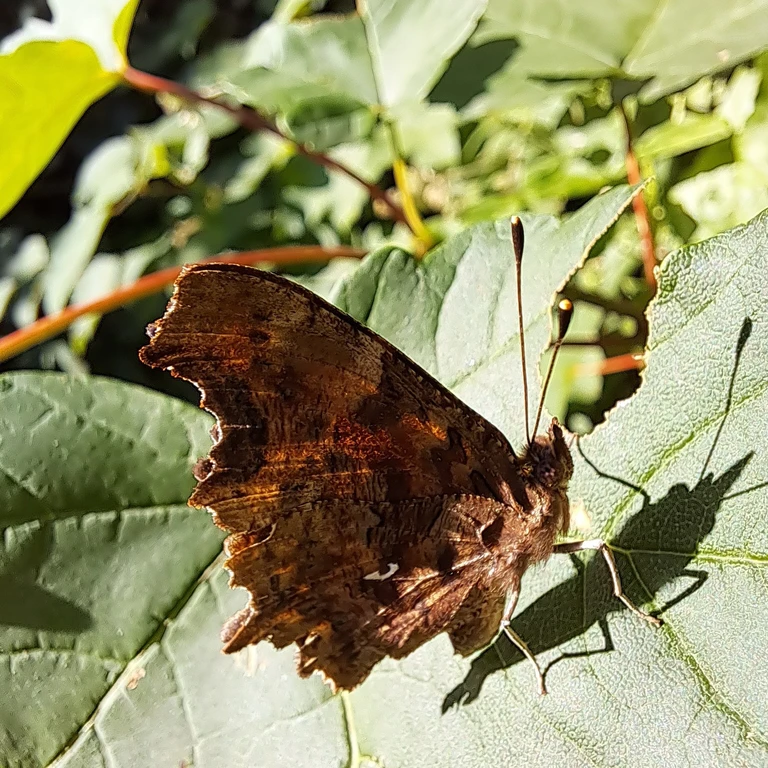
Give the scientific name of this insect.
Polygonia c-album
